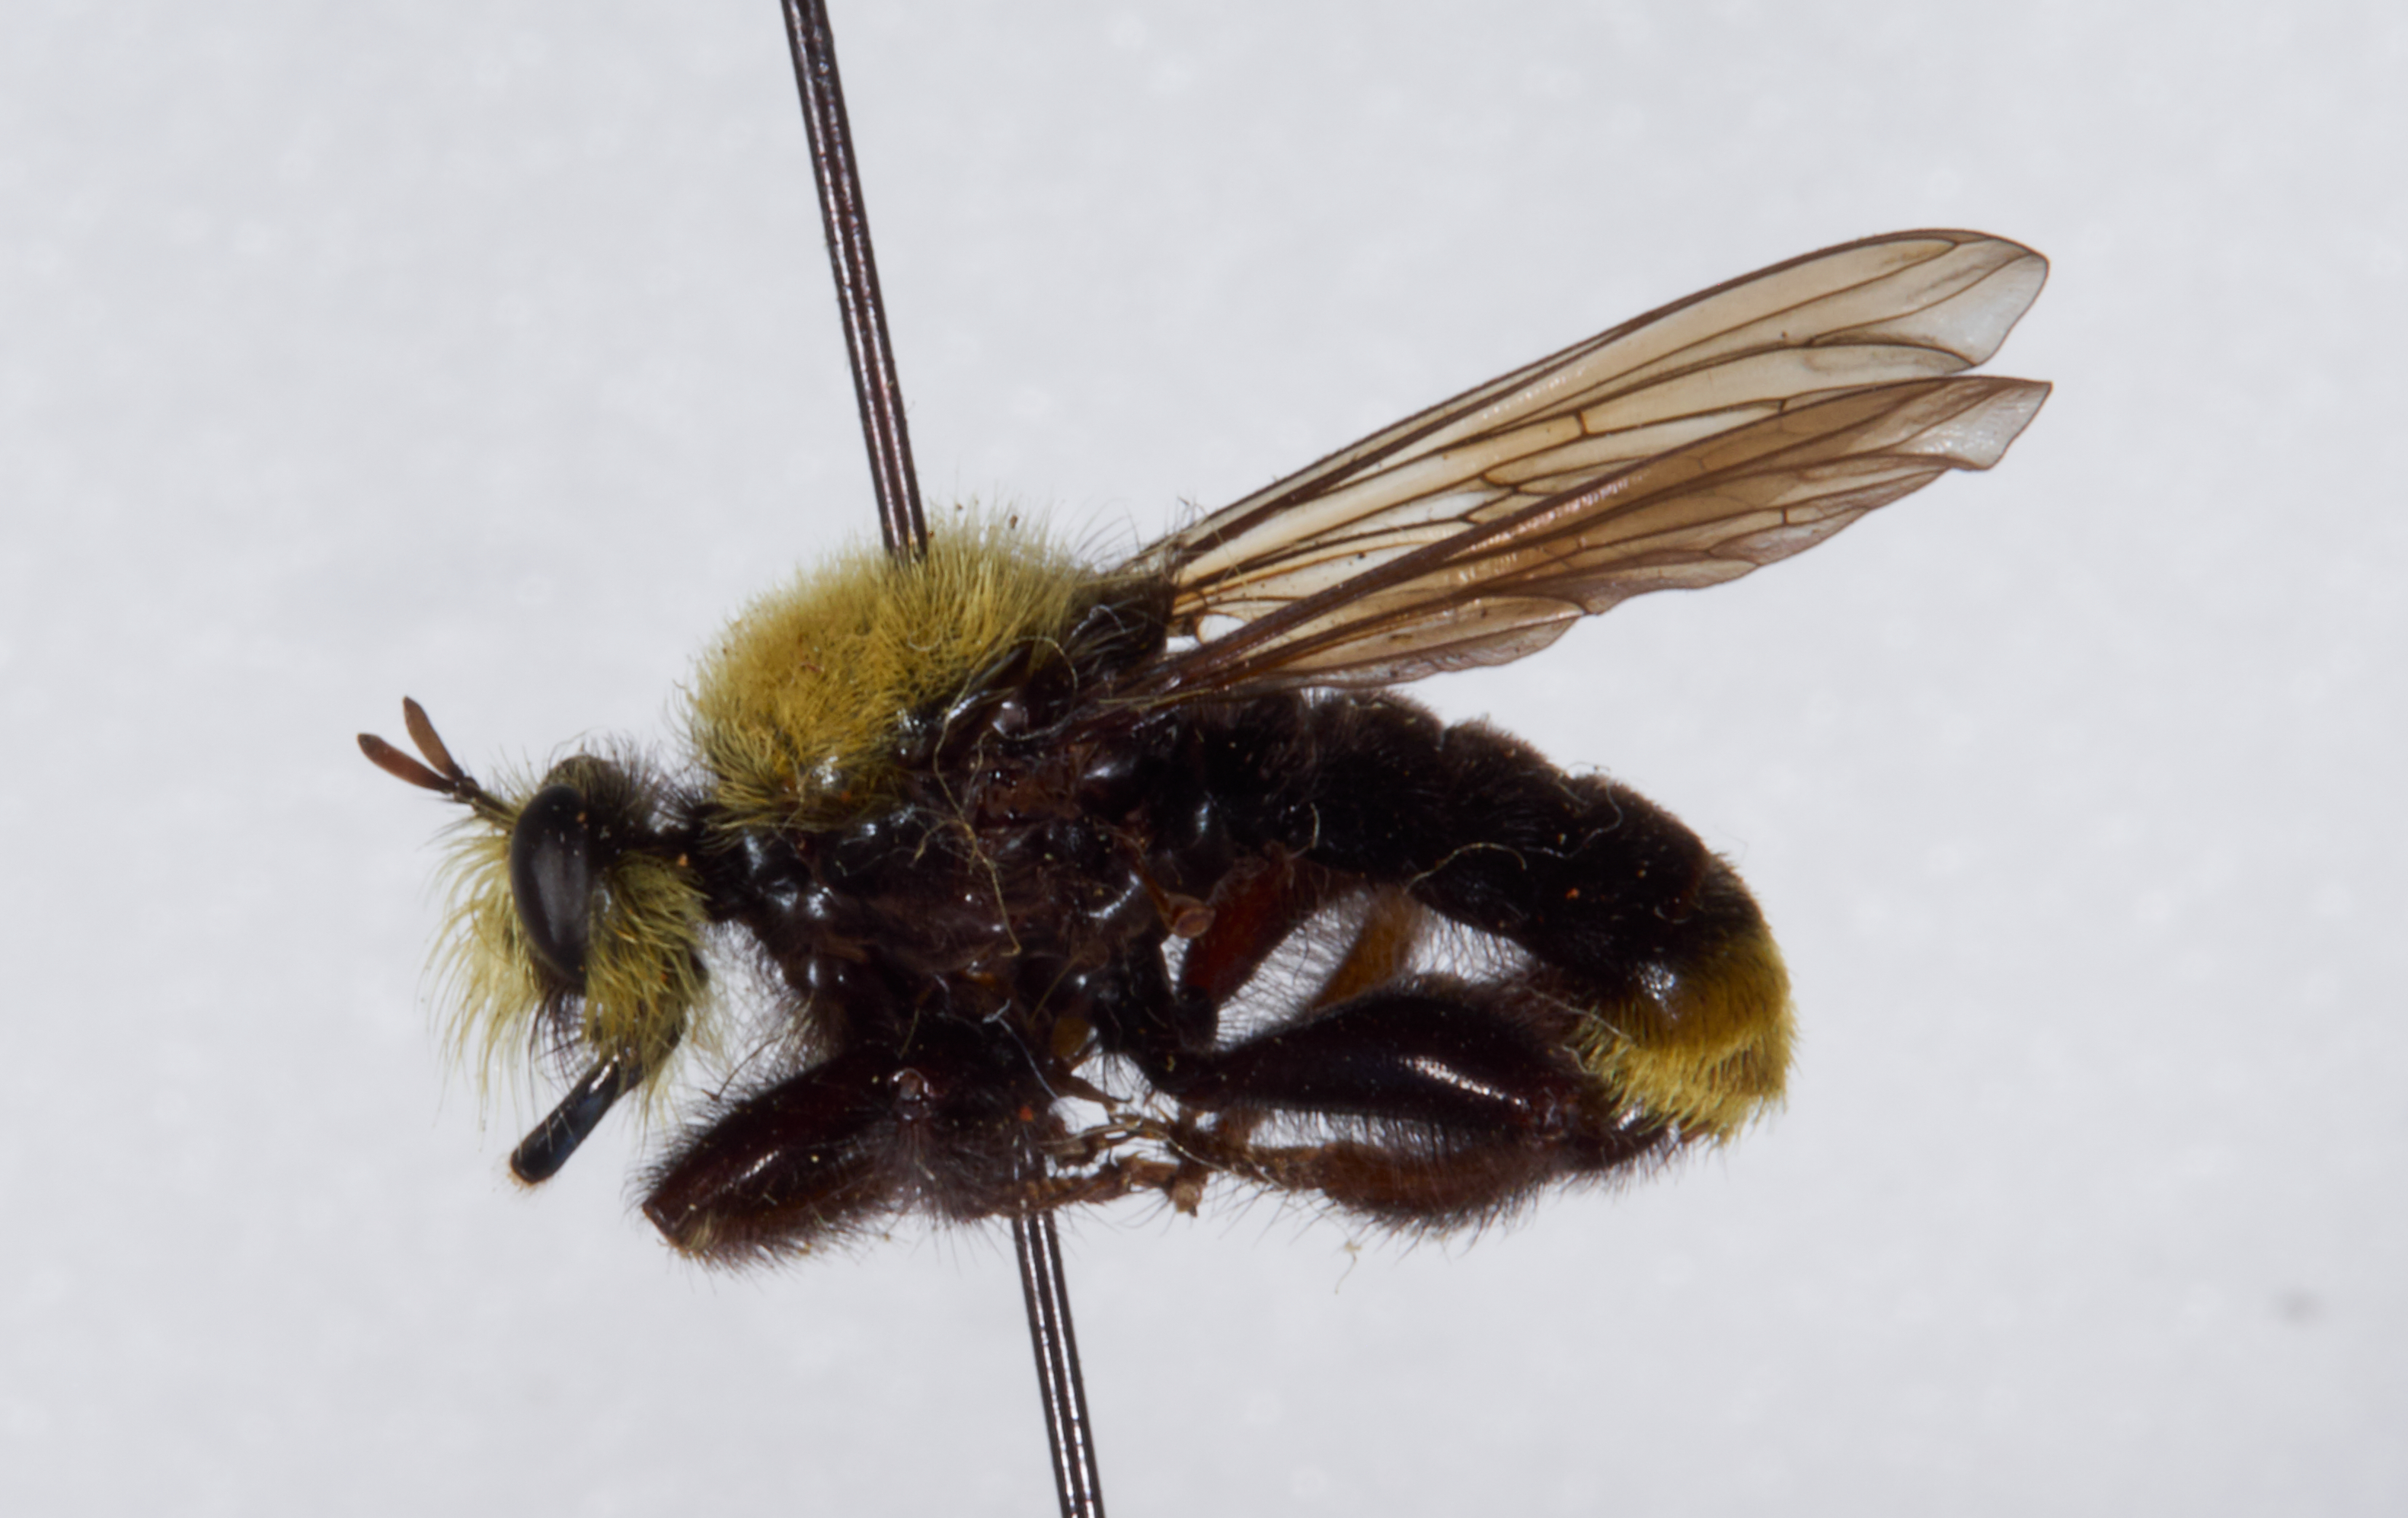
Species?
Laphria sackeni
